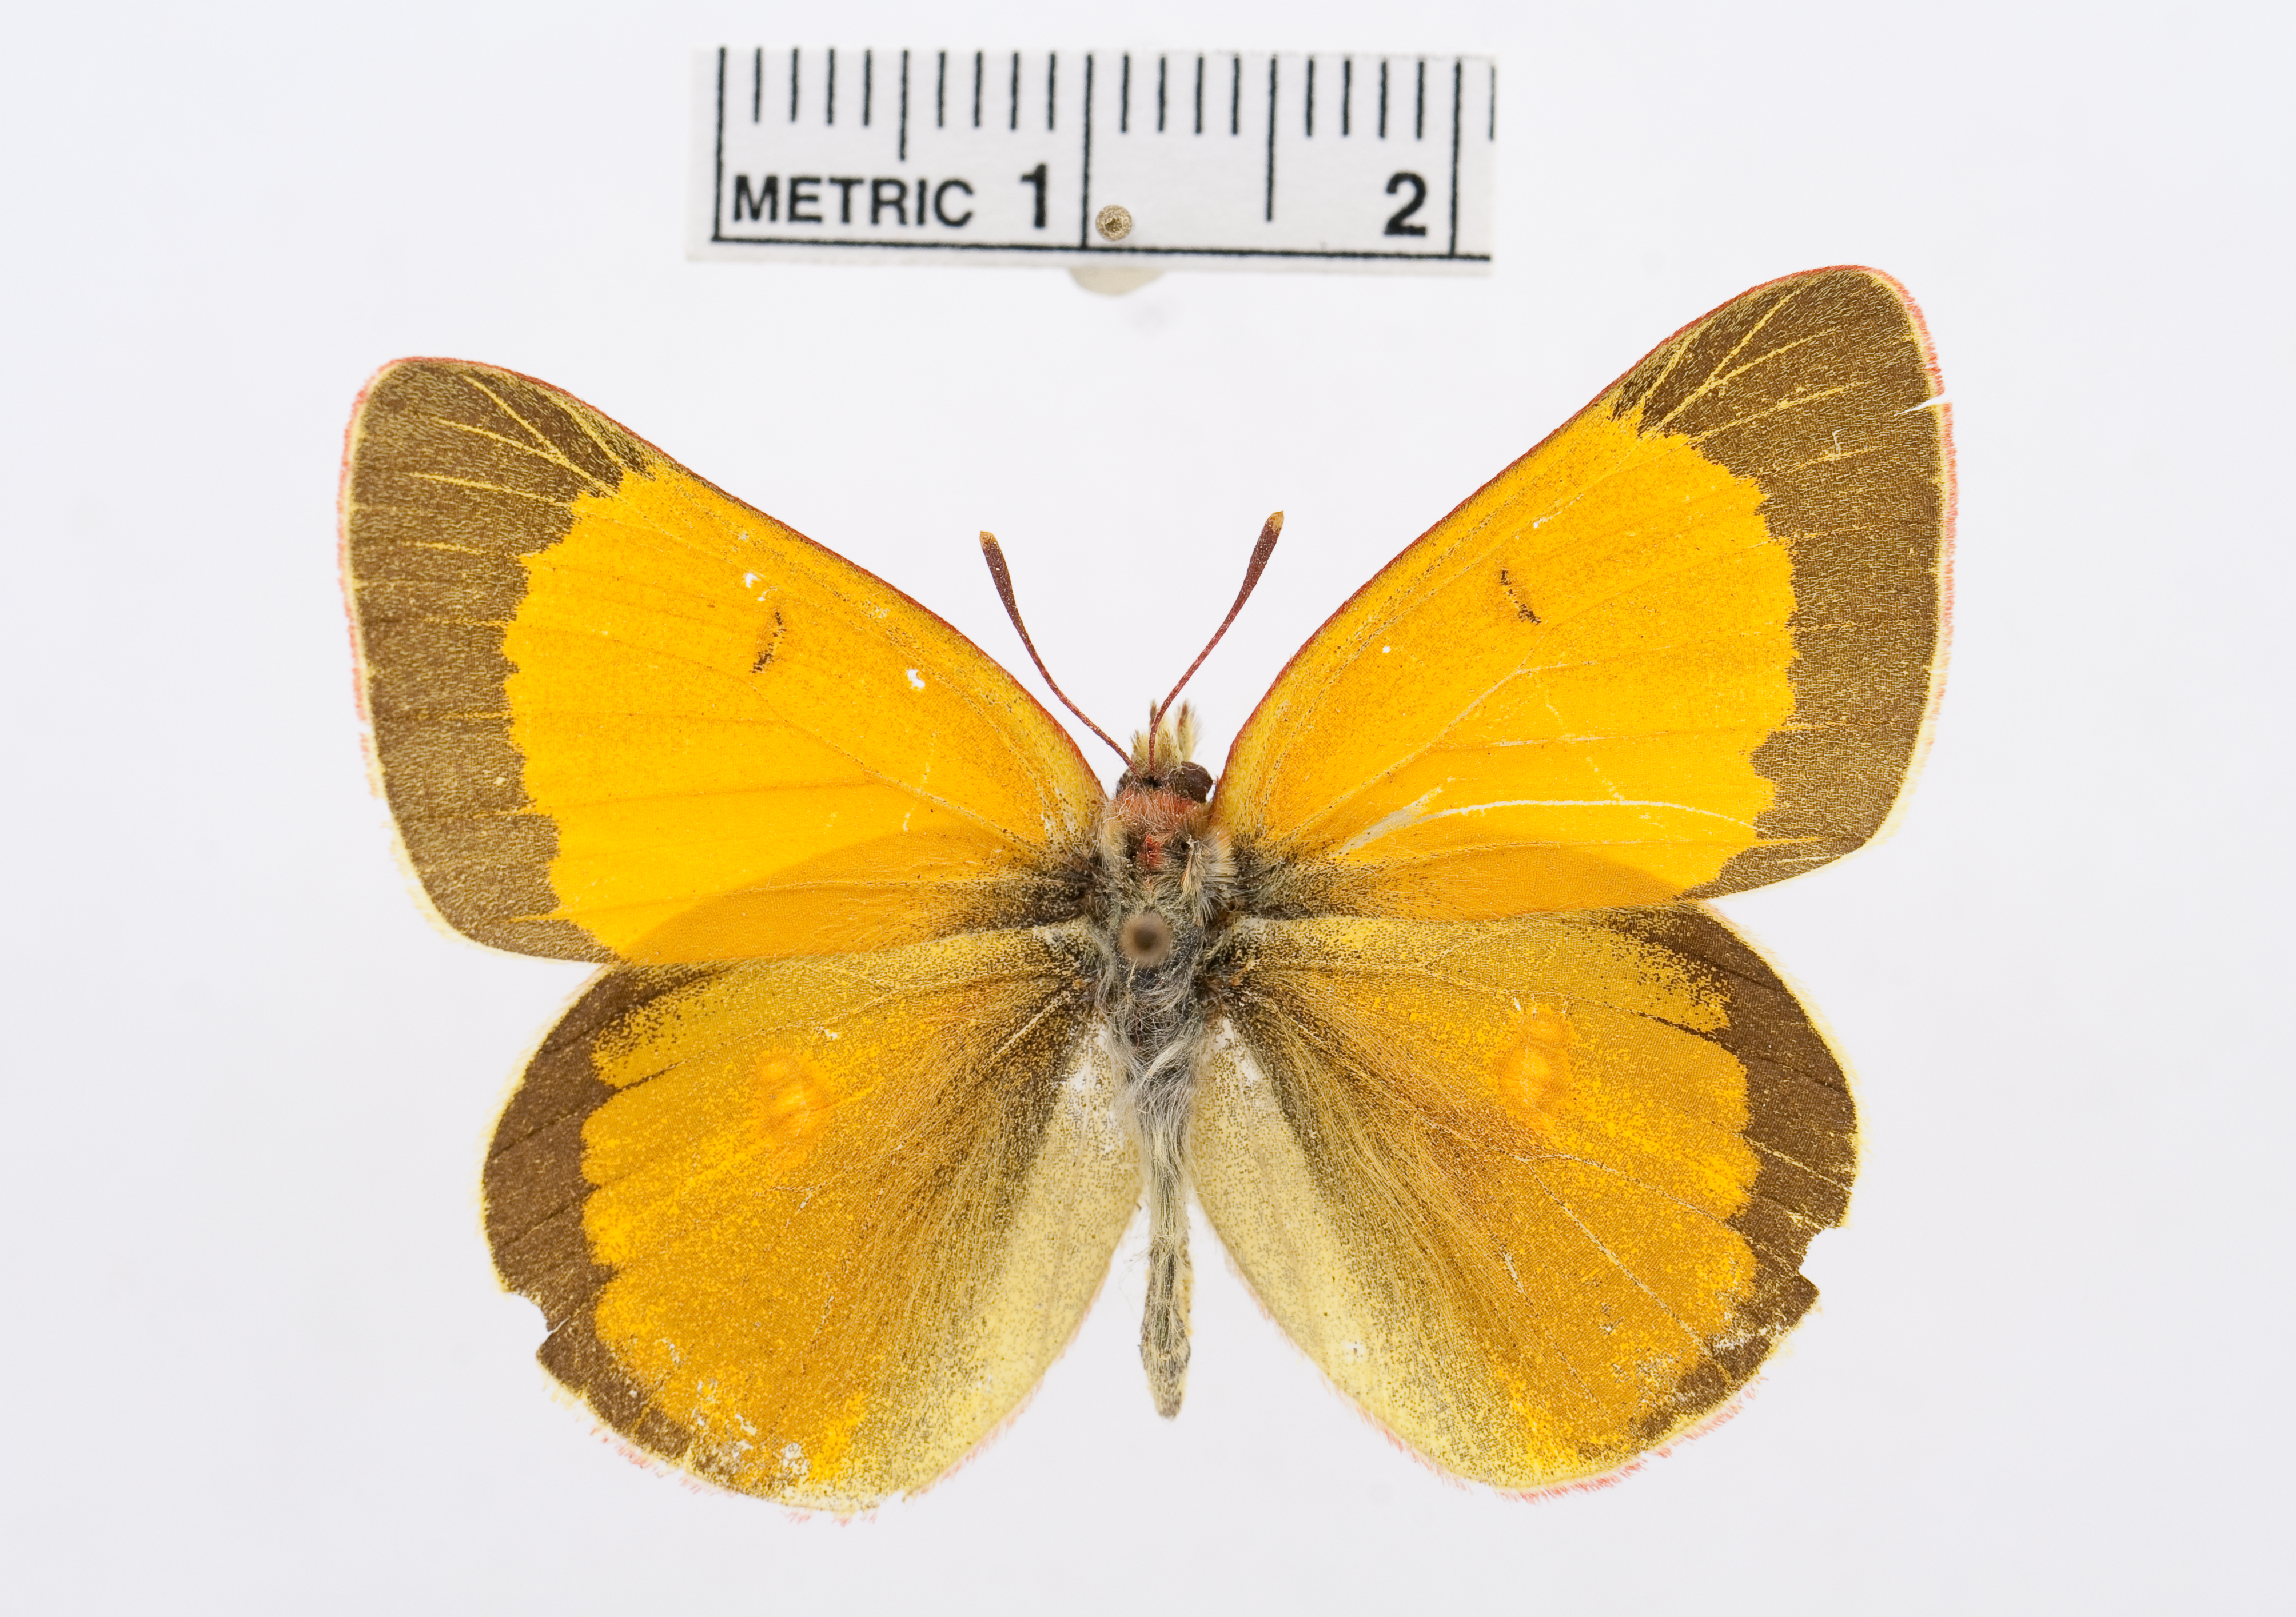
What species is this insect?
Colias hyperborea
